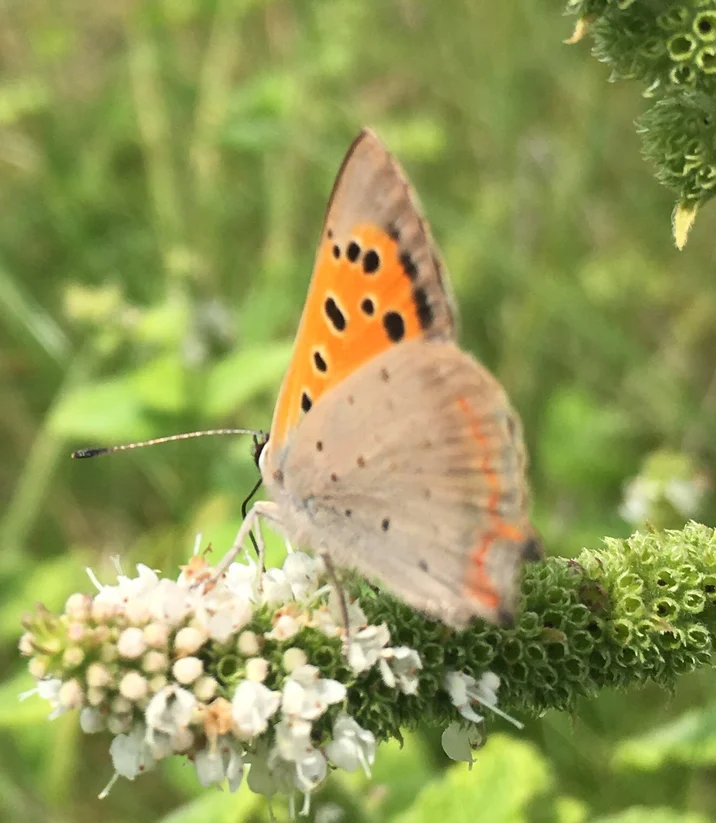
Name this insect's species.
Lycaena phlaeas
